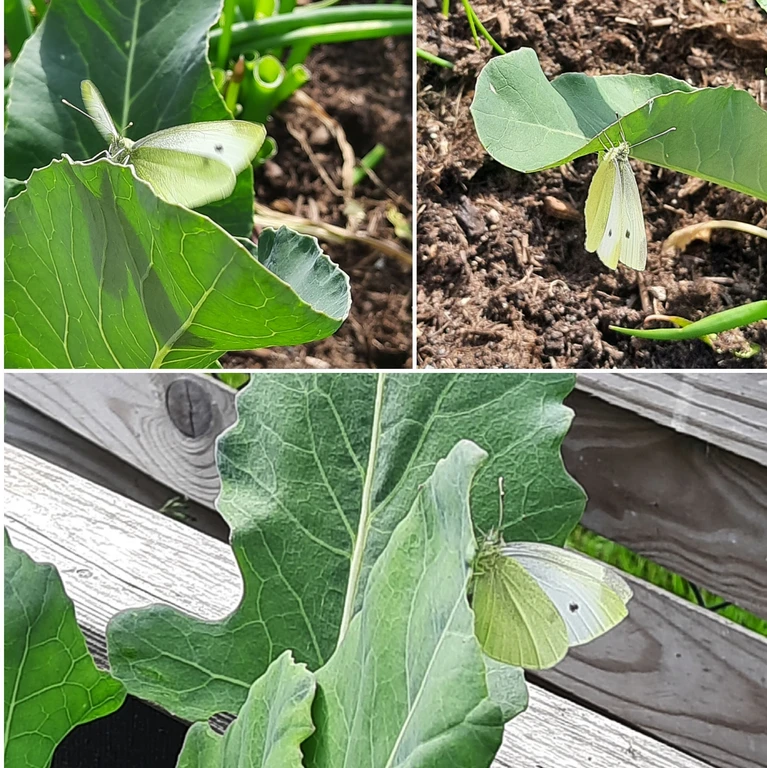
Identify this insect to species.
Pieris rapae
